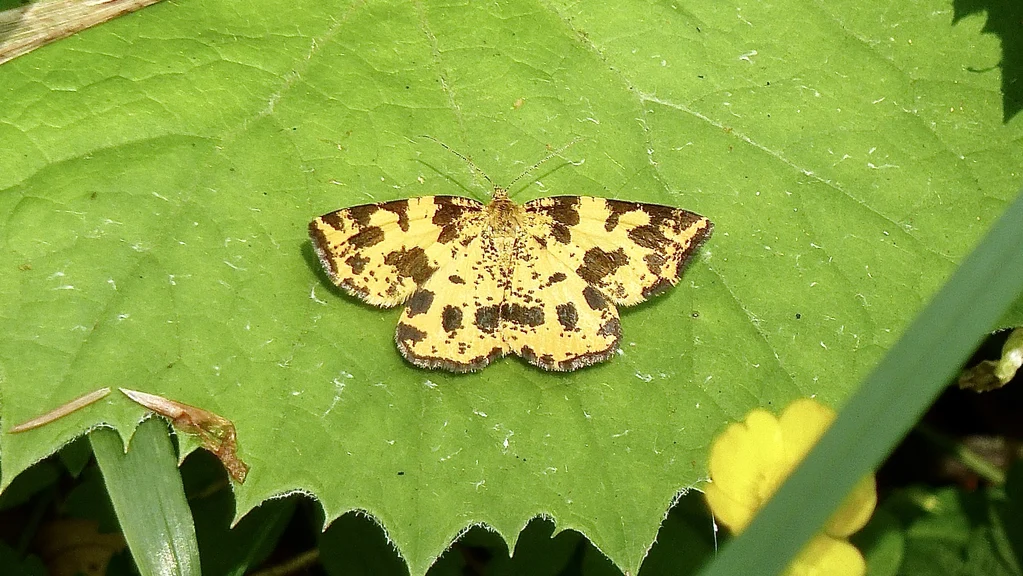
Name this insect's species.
Pseudopanthera macularia
